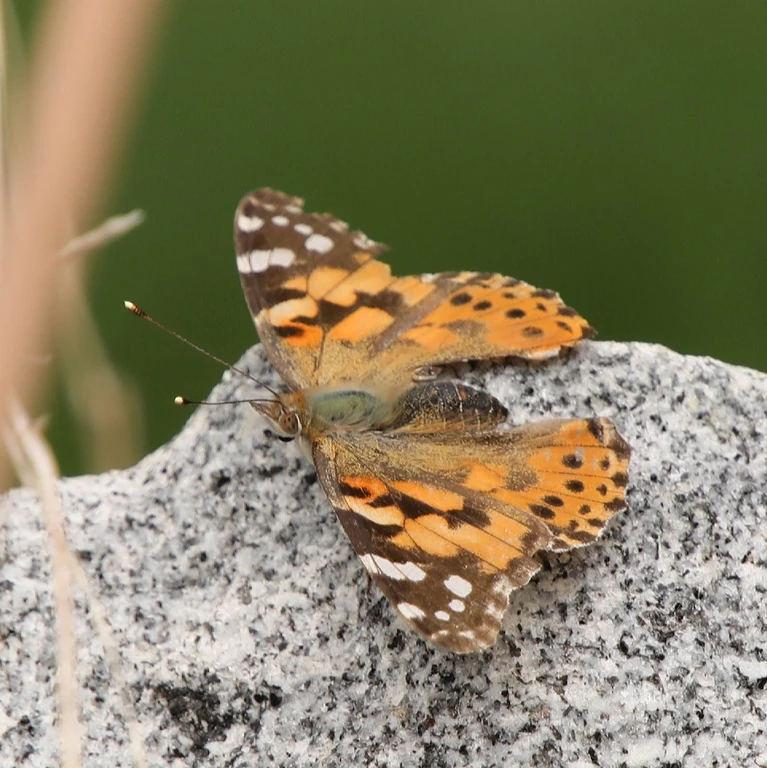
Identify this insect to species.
Vanessa cardui
